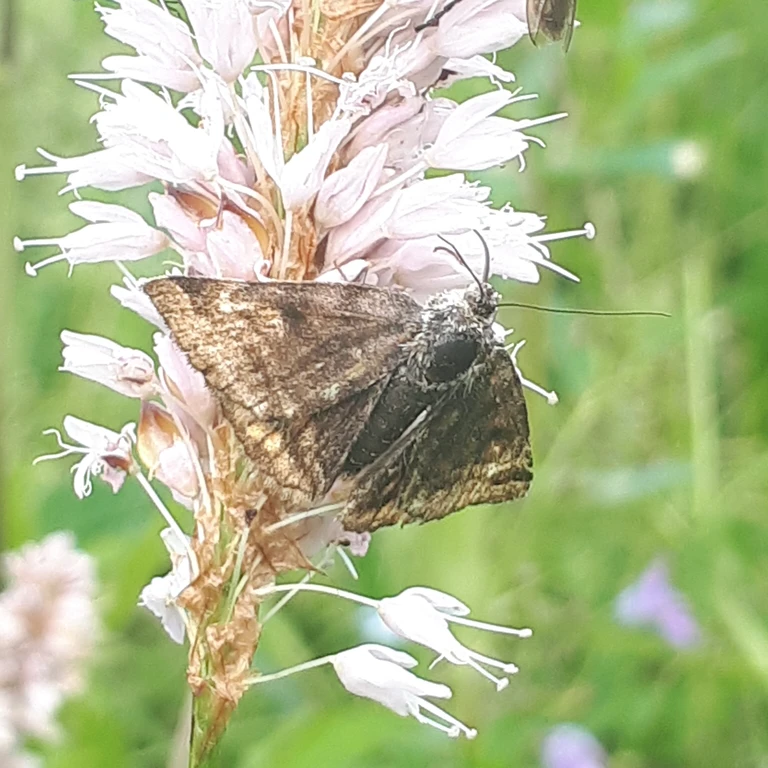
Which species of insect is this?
Euclidia glyphica
